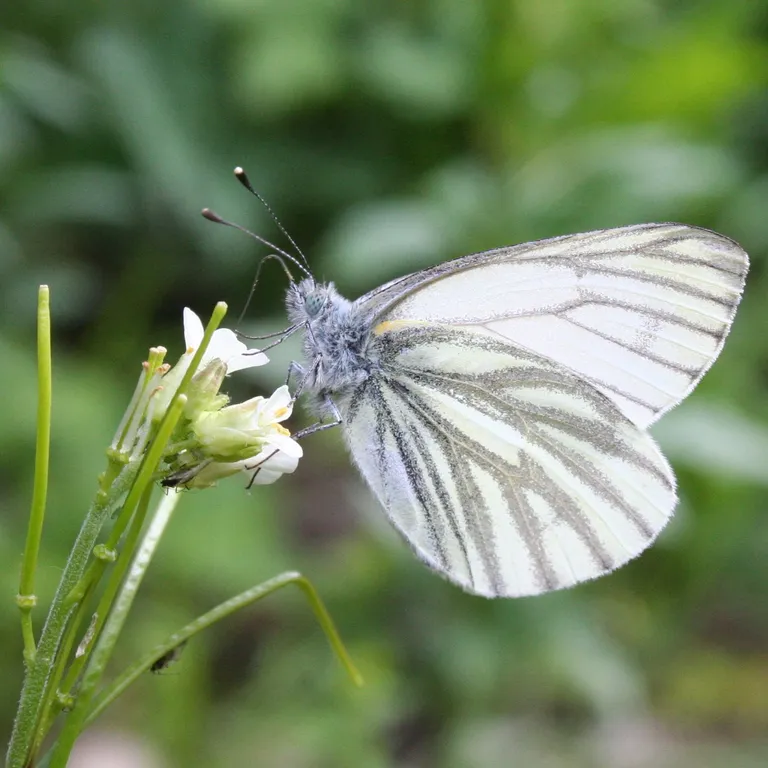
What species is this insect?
Pieris napi
